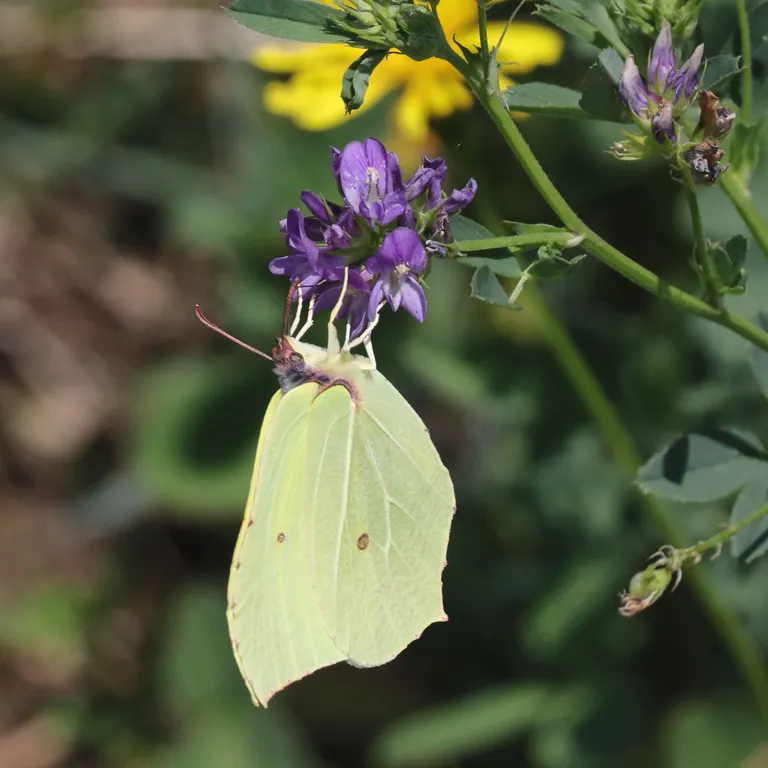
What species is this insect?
Gonepteryx rhamni
